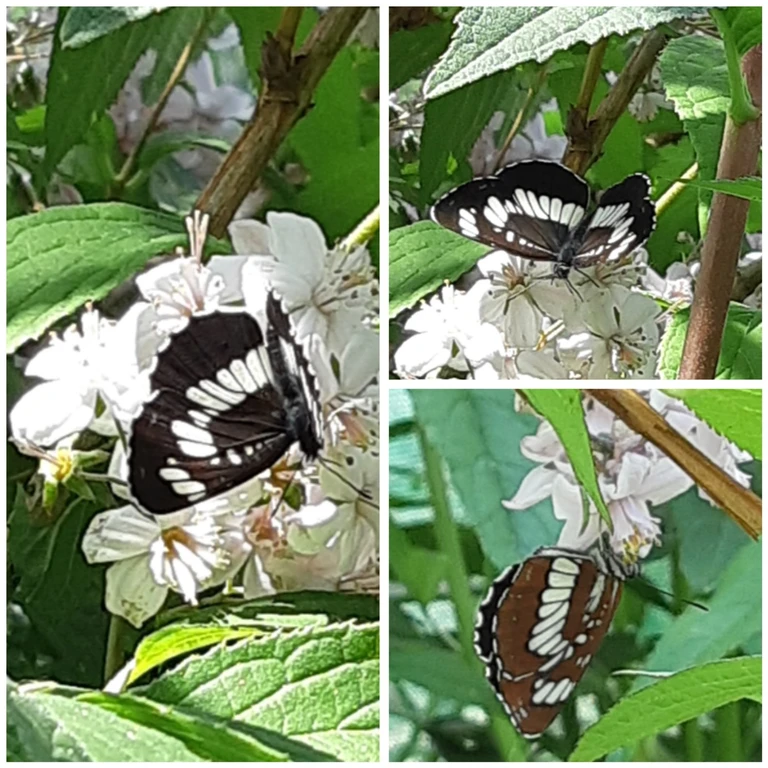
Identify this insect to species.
Neptis rivularis
